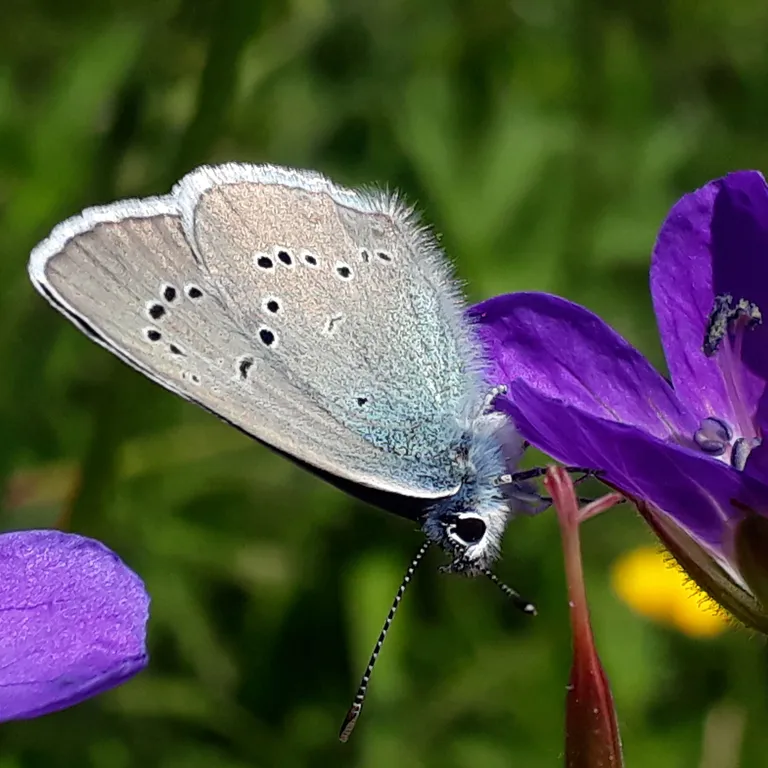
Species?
Cyaniris semiargus
